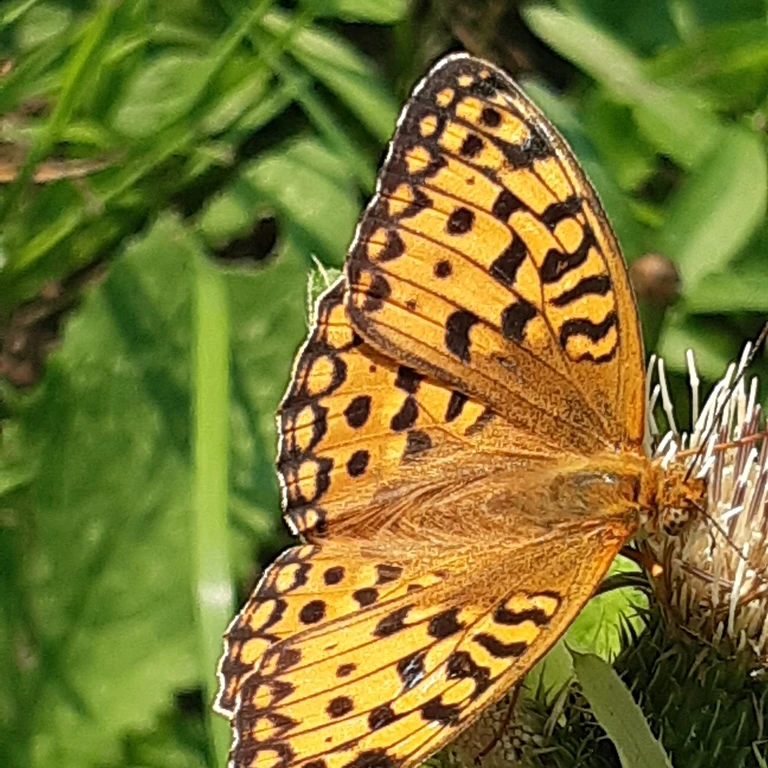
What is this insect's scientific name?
Fabriciana adippe
